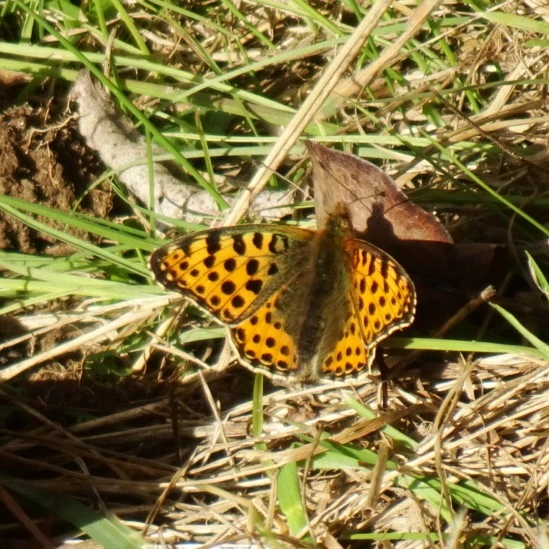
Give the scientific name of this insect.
Issoria lathonia
